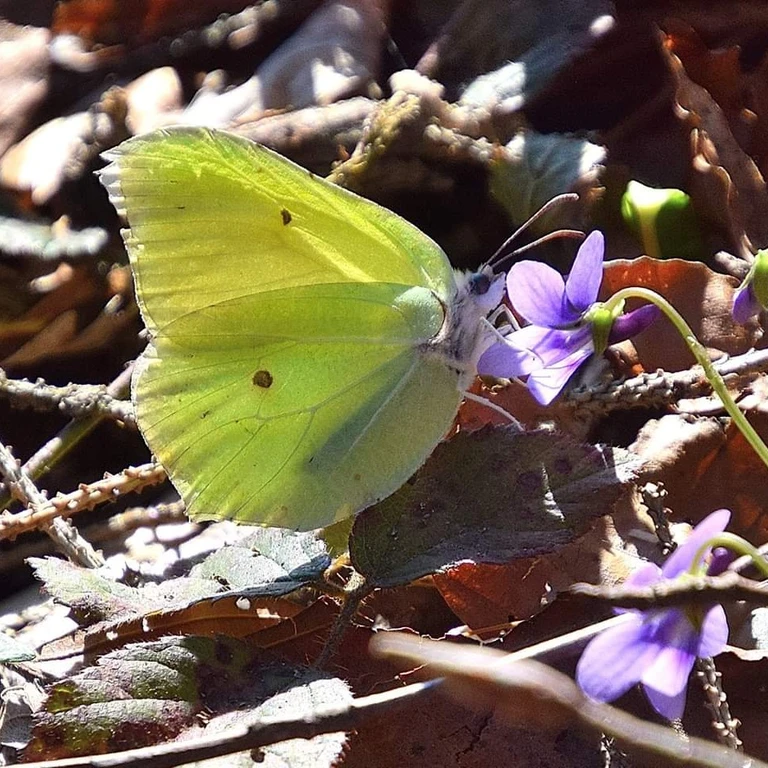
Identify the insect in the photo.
Gonepteryx rhamni
